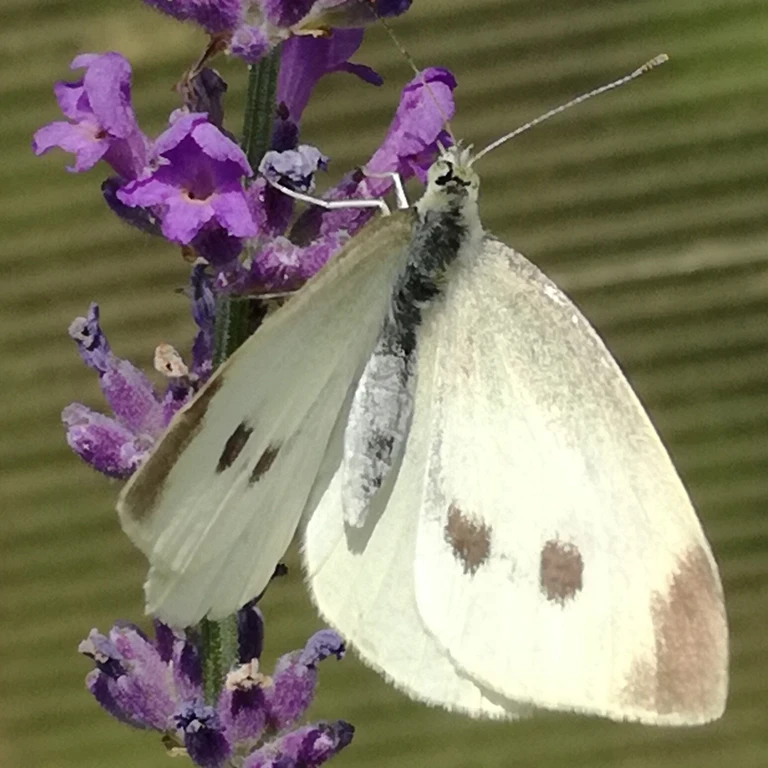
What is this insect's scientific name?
Pieris rapae
